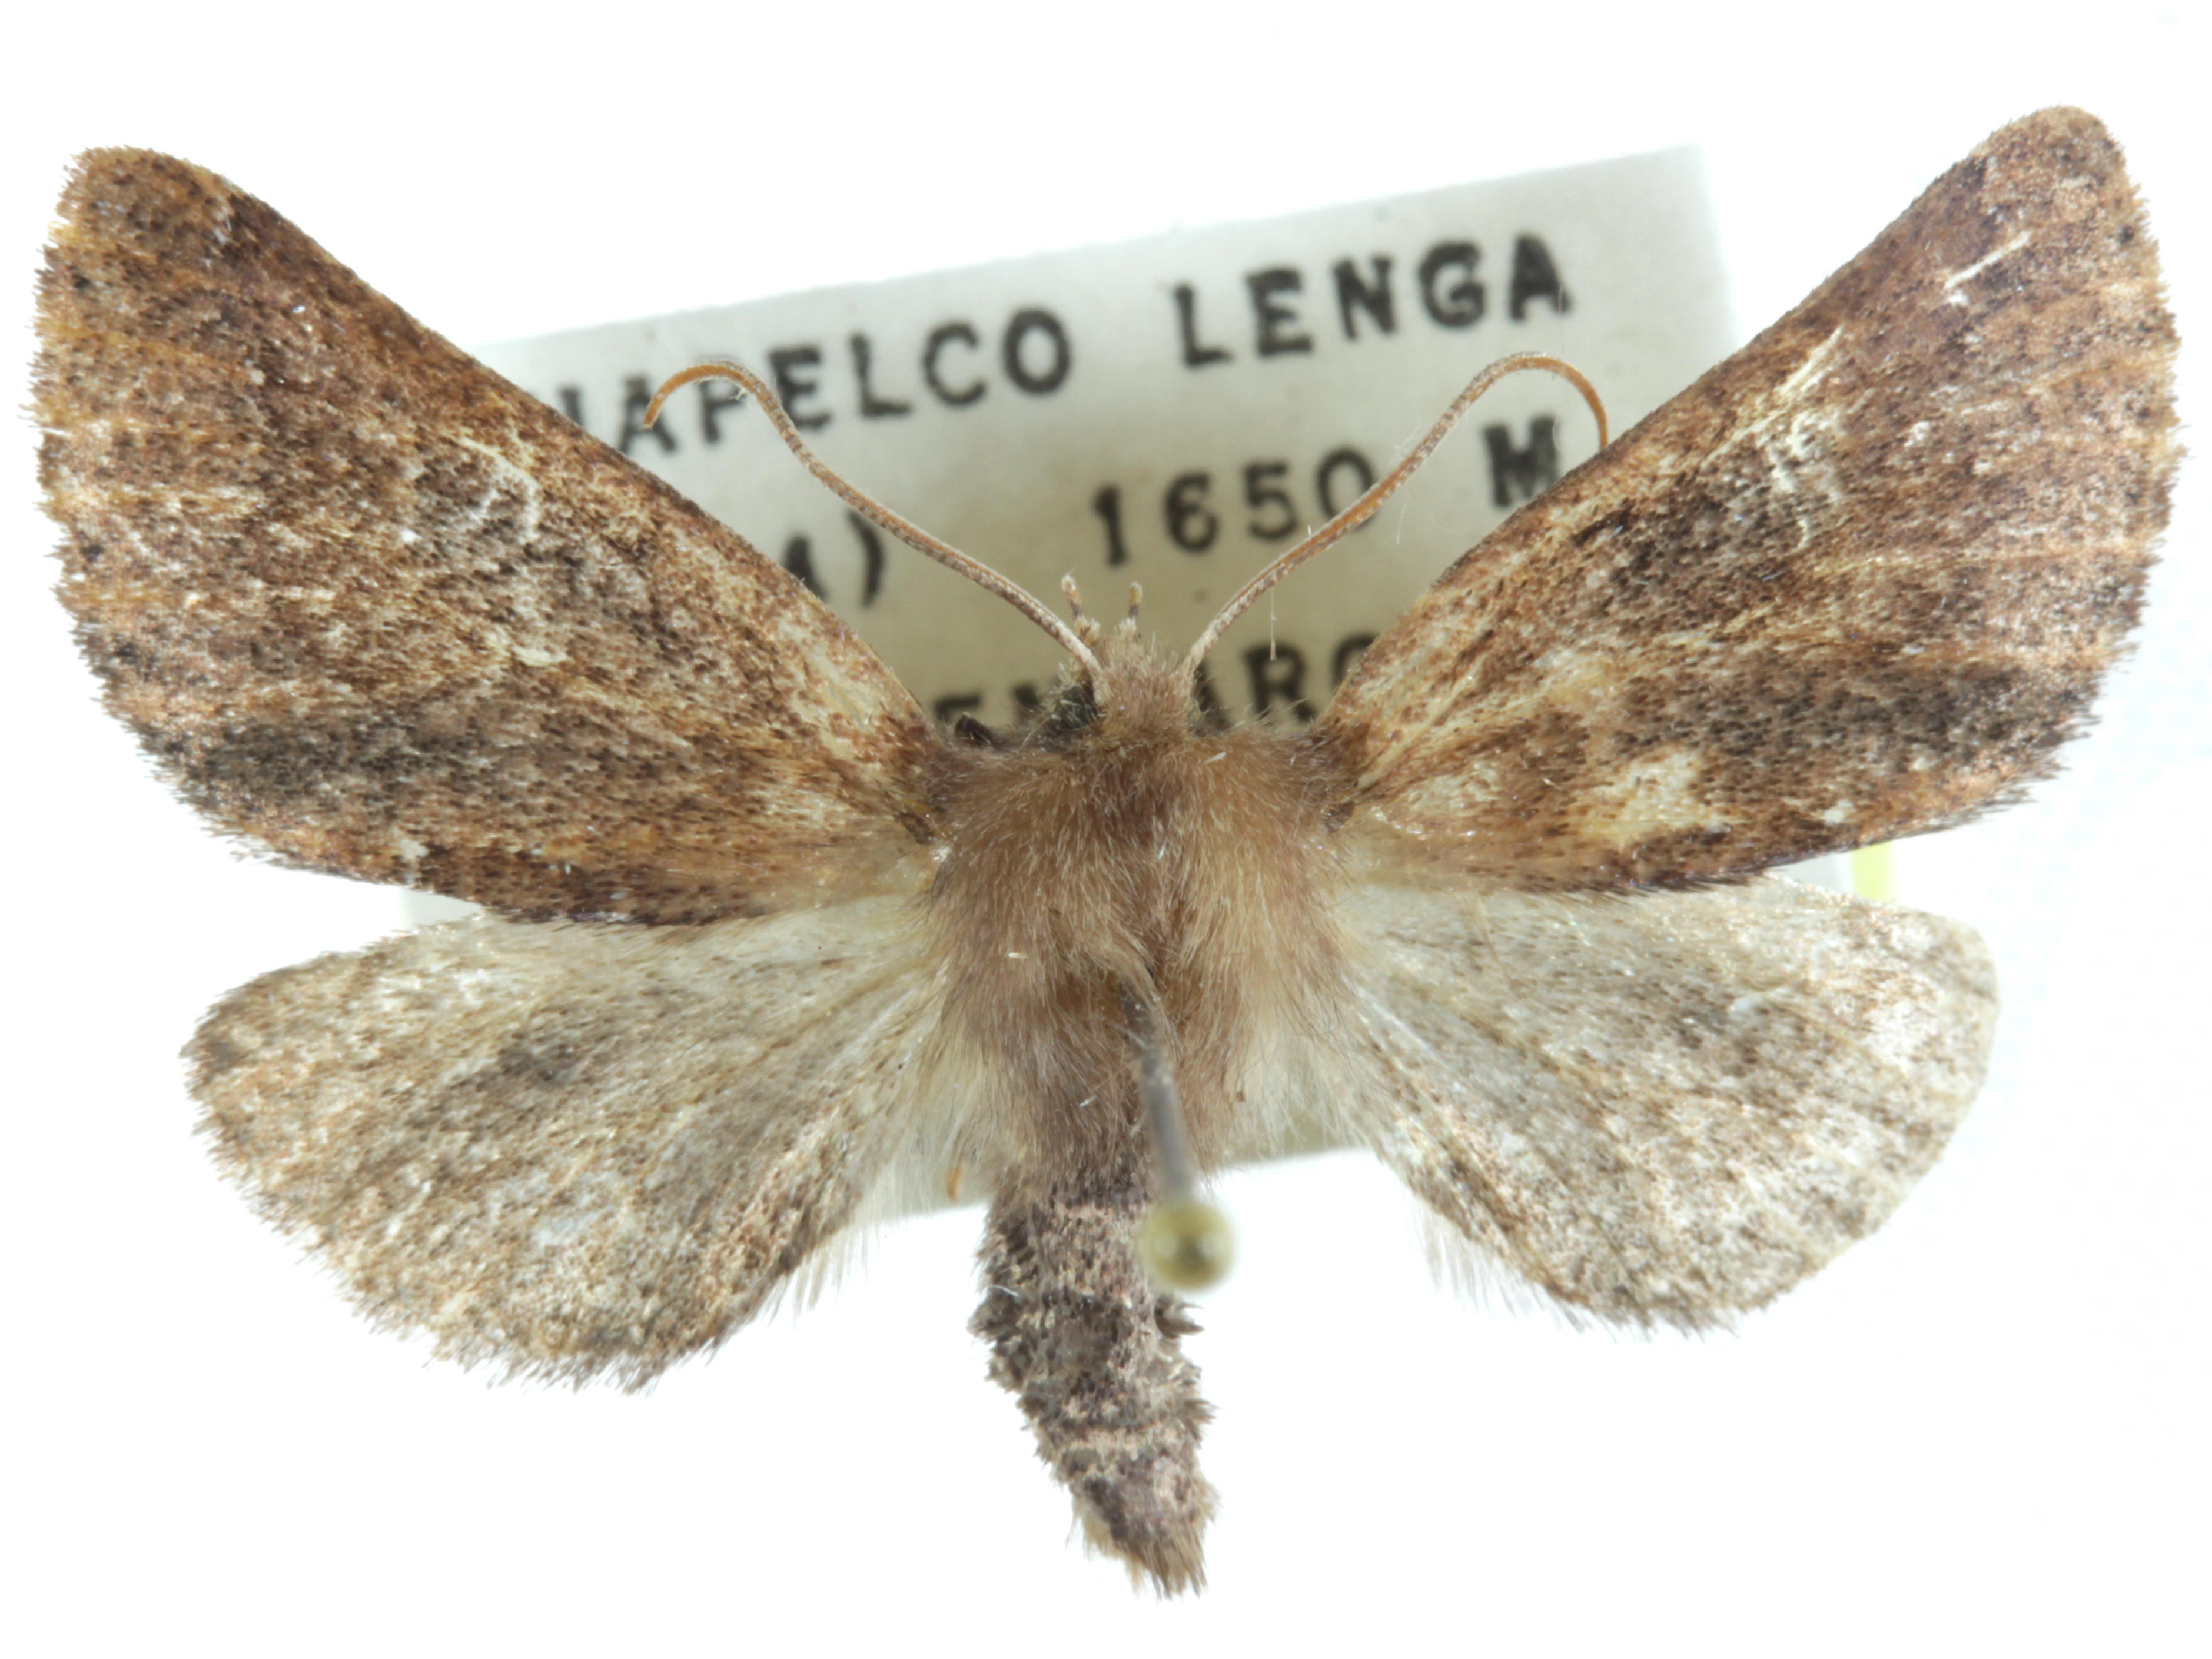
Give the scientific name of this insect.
Omaguacua truncata
